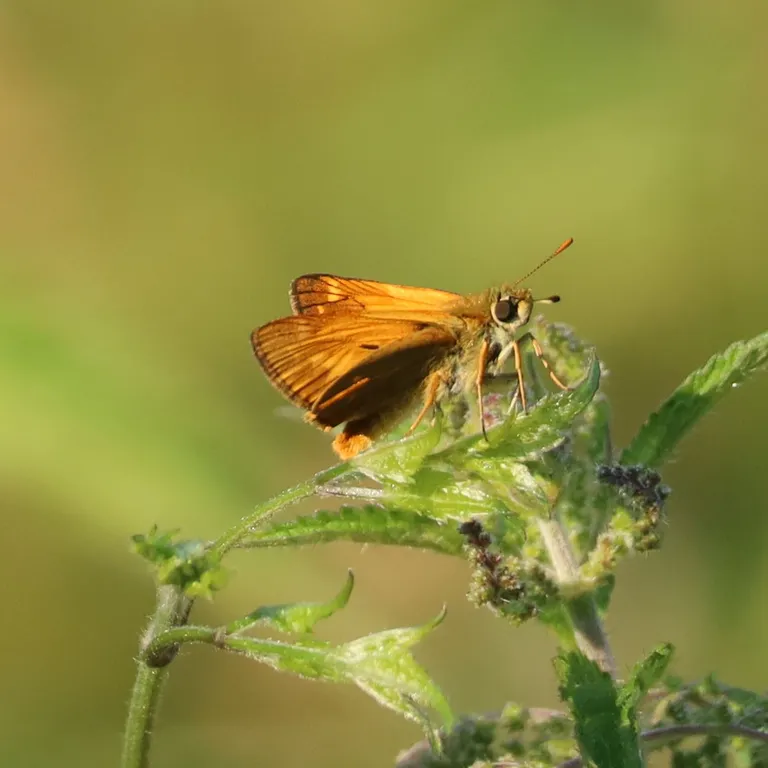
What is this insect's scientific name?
Ochlodes sylvanus (also Ochlodes venata)
